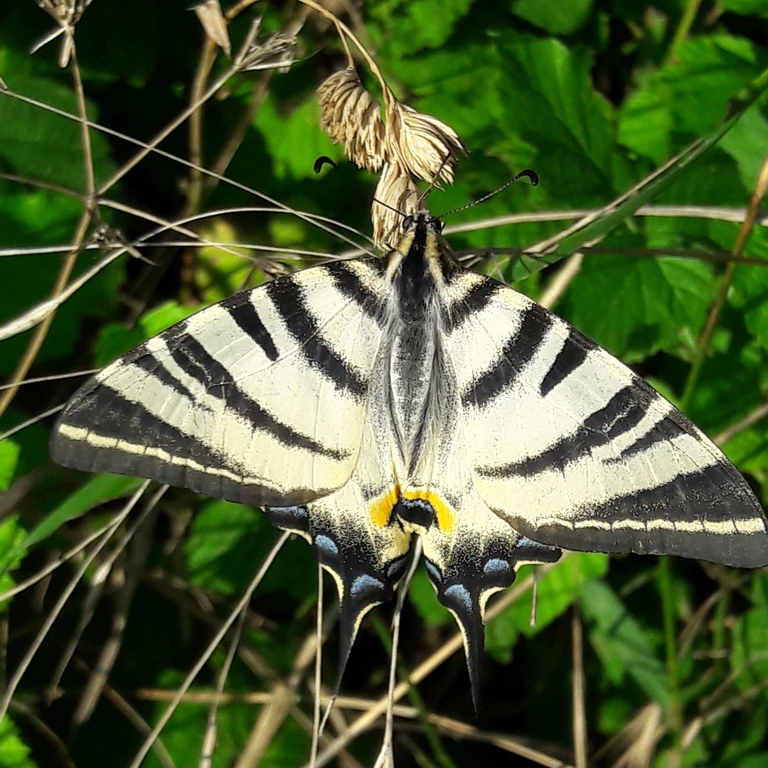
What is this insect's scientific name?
Iphiclides podalirius
